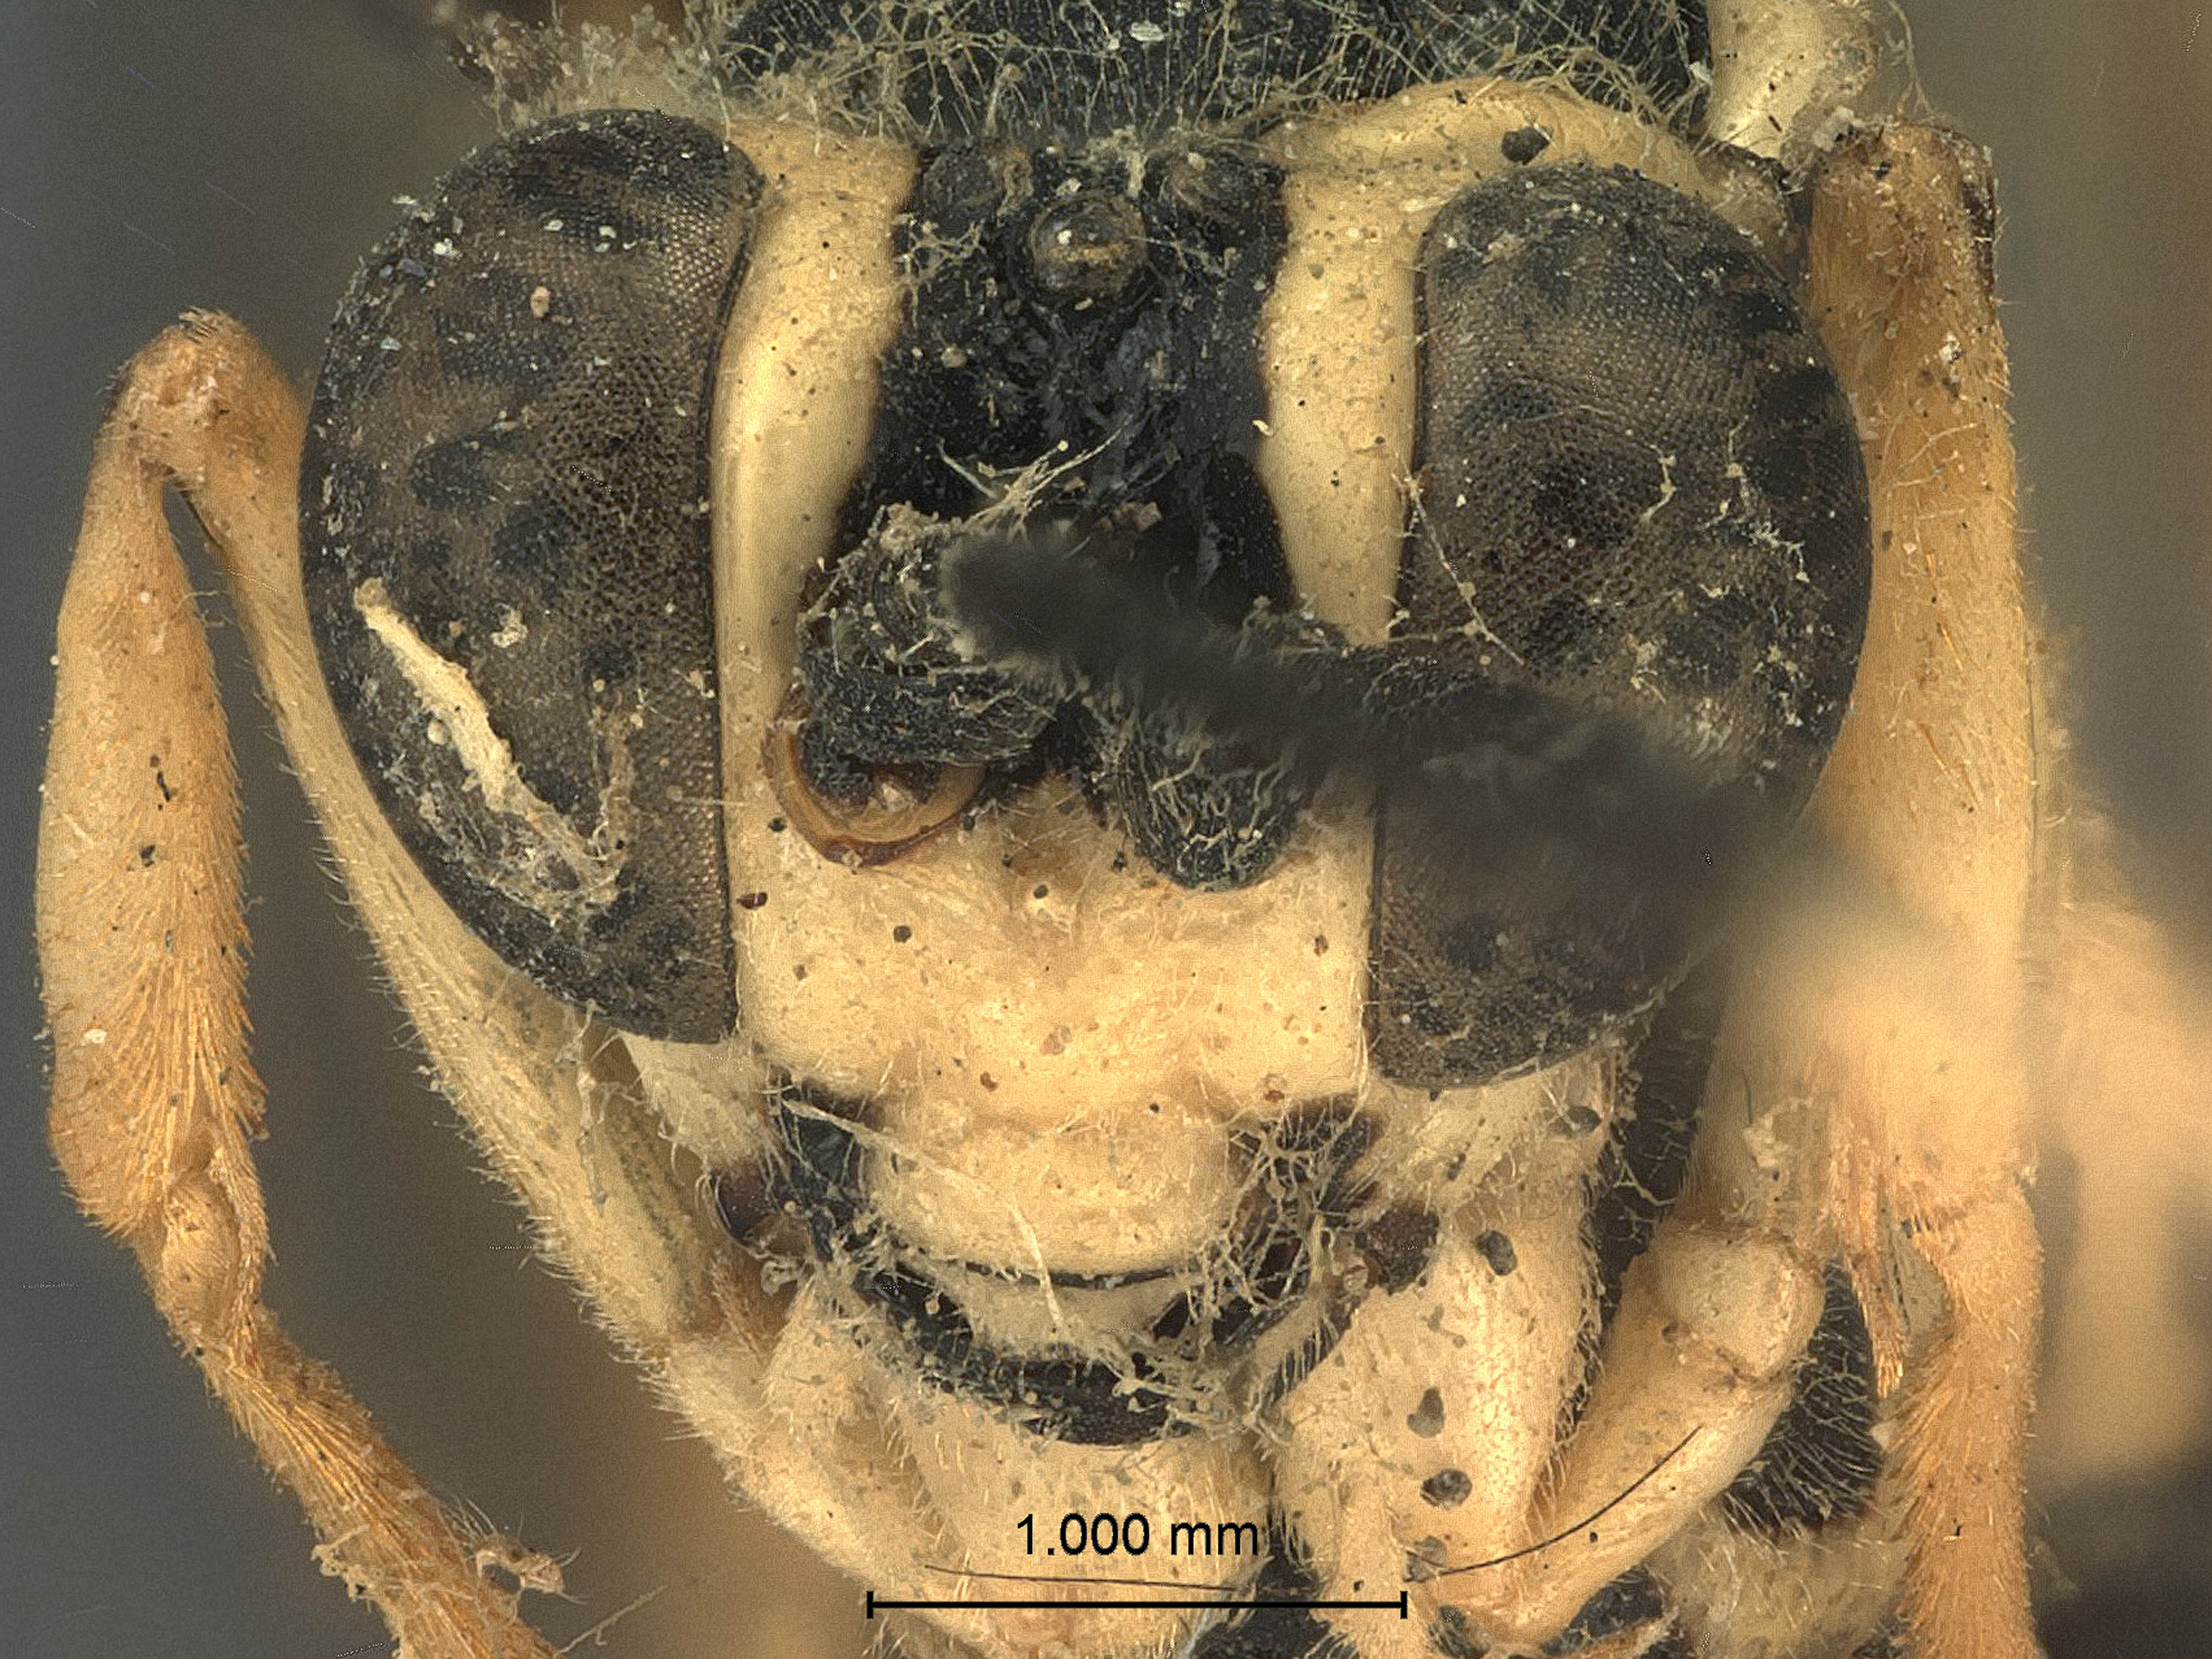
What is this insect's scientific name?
Cryptanura lineatifemur
